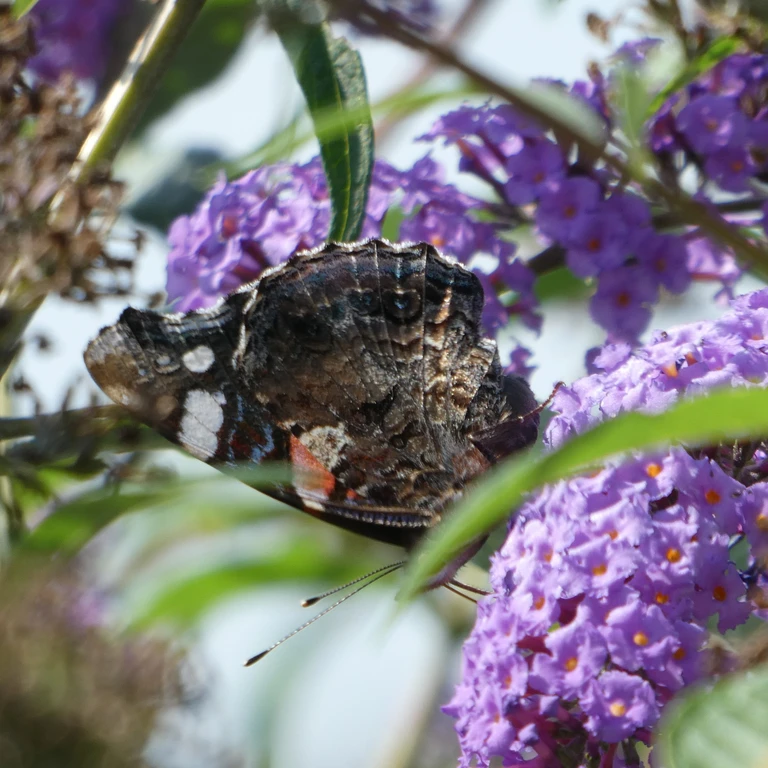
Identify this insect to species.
Vanessa atalanta
